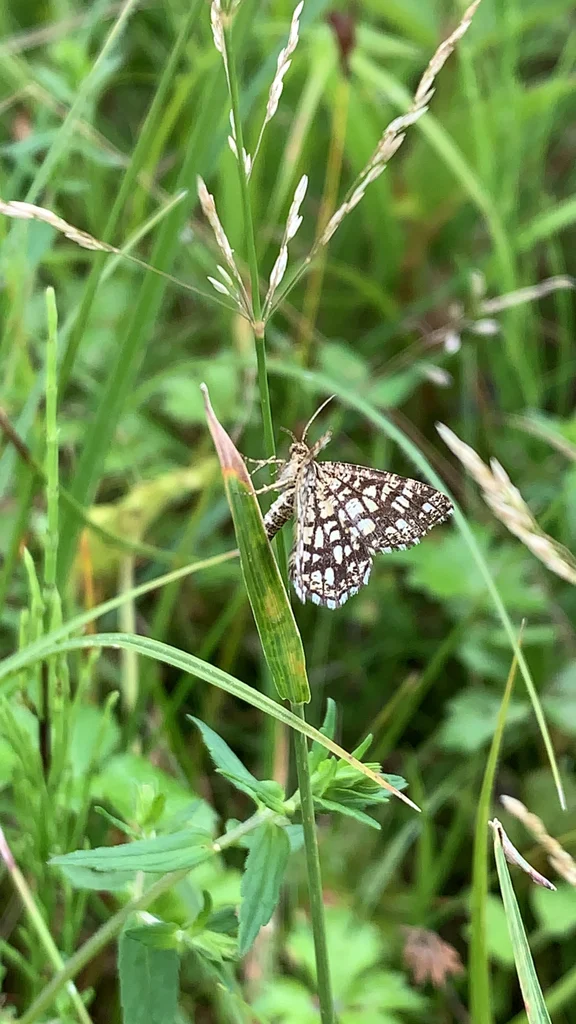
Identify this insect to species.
Chiasmia clathrata
